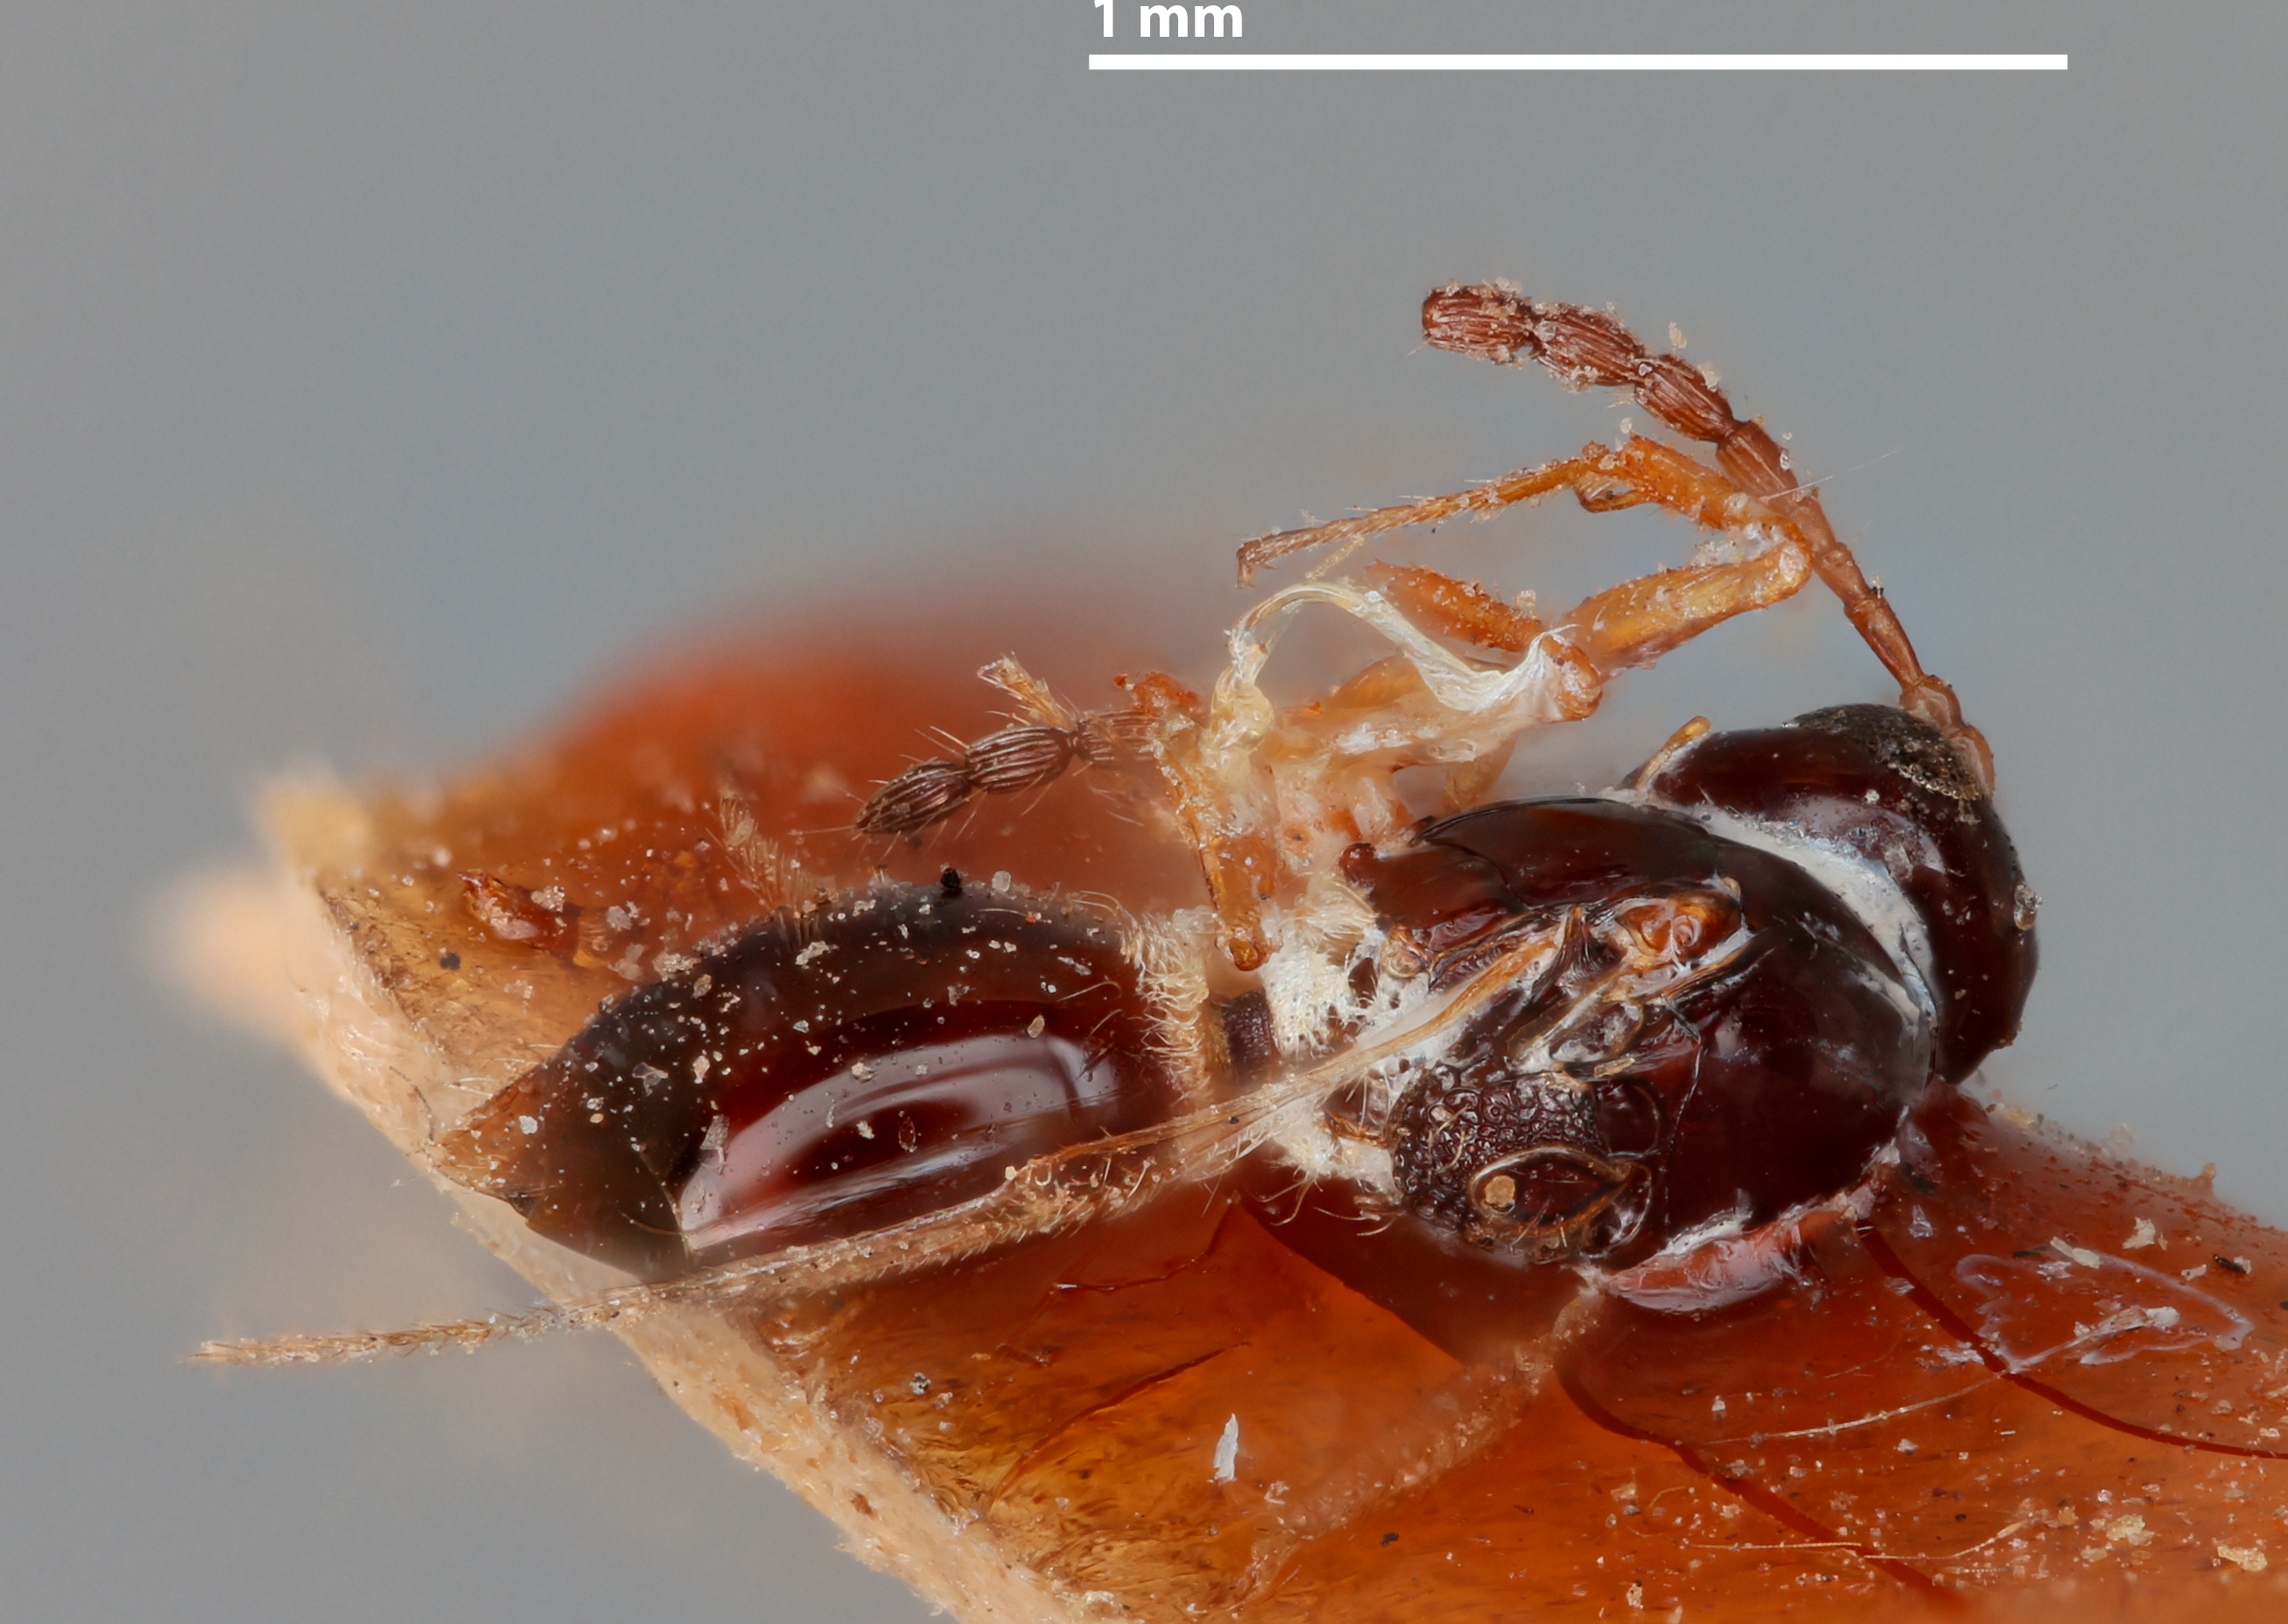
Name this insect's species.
Dimicrostrophis ruficornis
